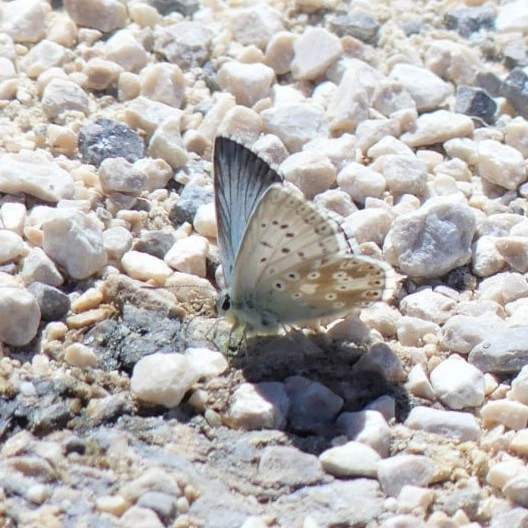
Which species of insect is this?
Lysandra coridon
